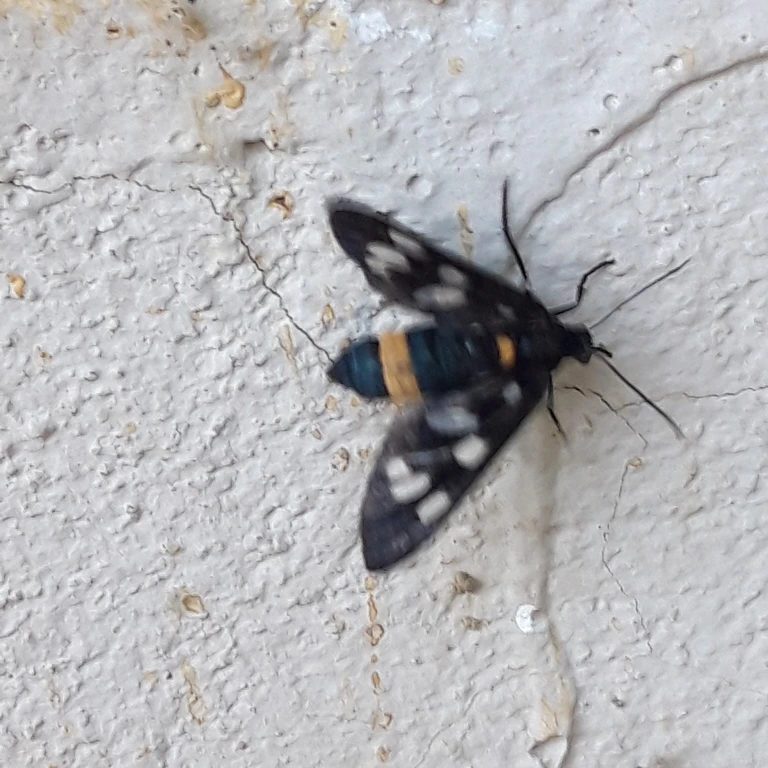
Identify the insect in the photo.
Amata phegea
